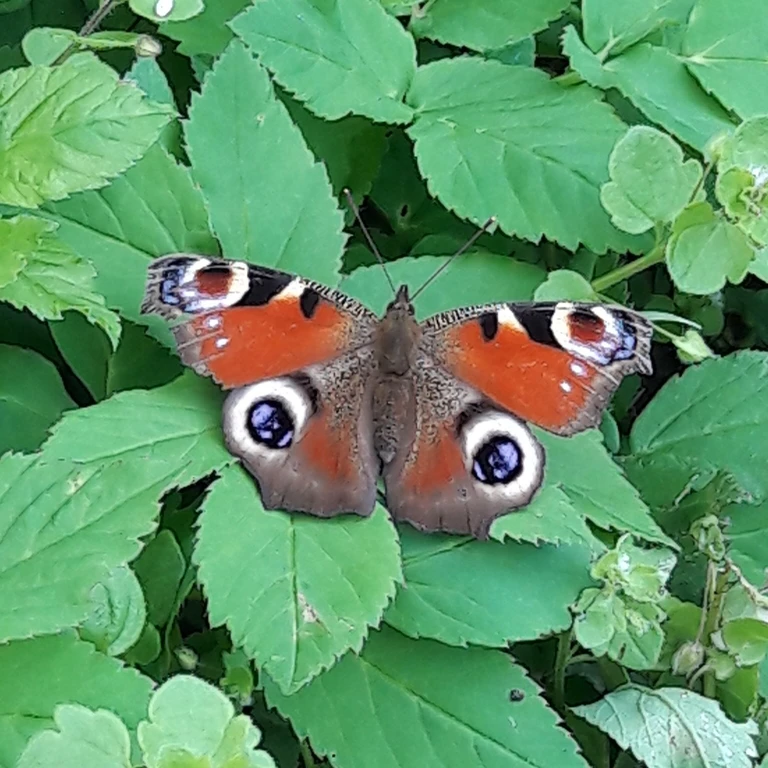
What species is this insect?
Aglais io
